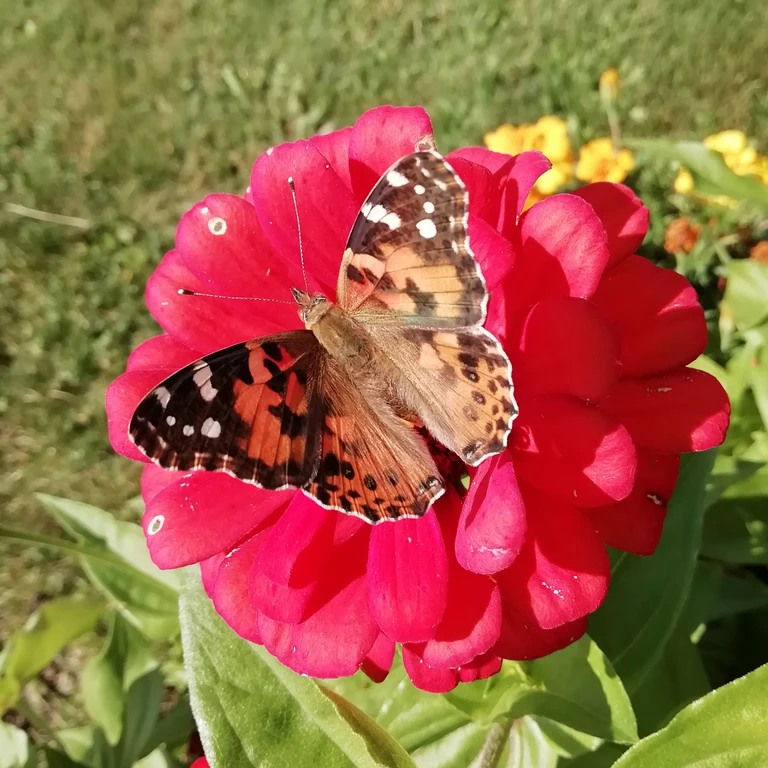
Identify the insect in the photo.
Vanessa cardui
